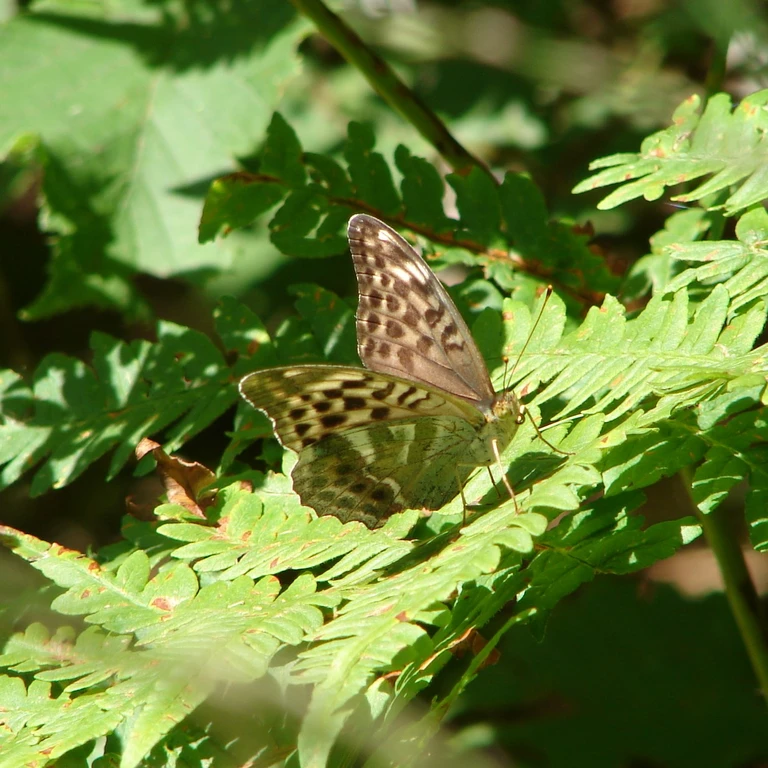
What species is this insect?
Argynnis paphia
